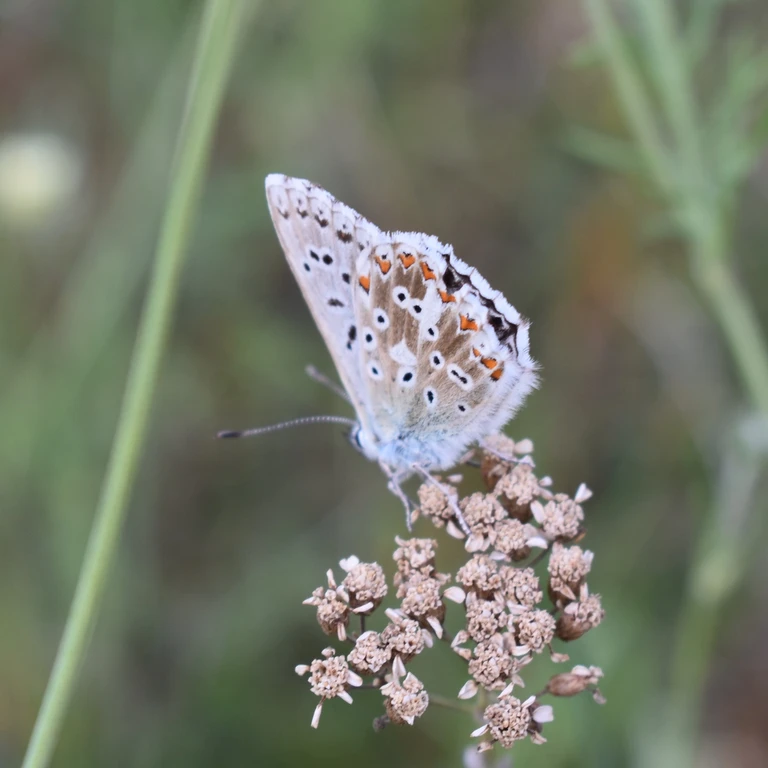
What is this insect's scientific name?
Lysandra coridon
